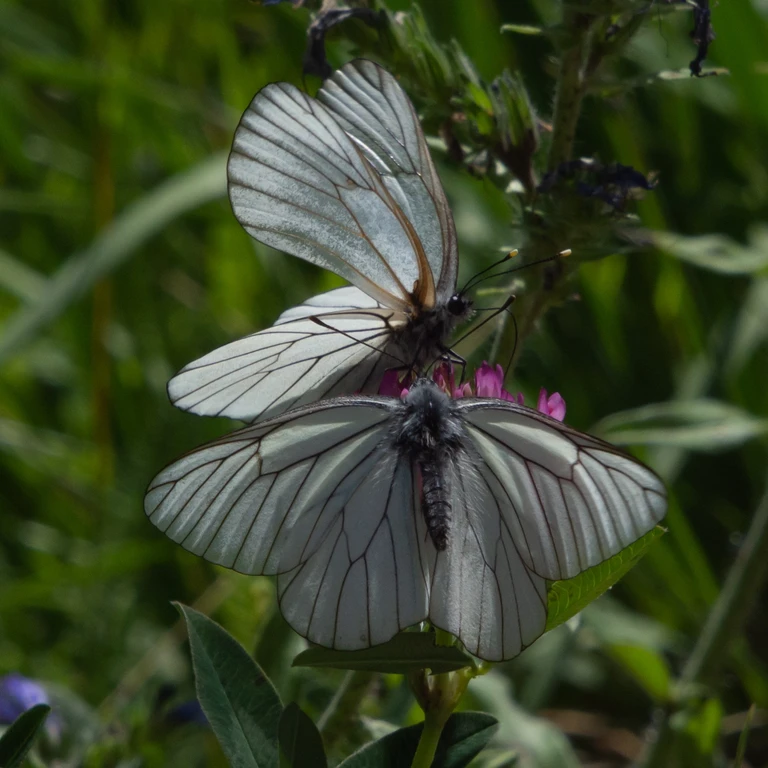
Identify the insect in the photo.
Aporia crataegi
